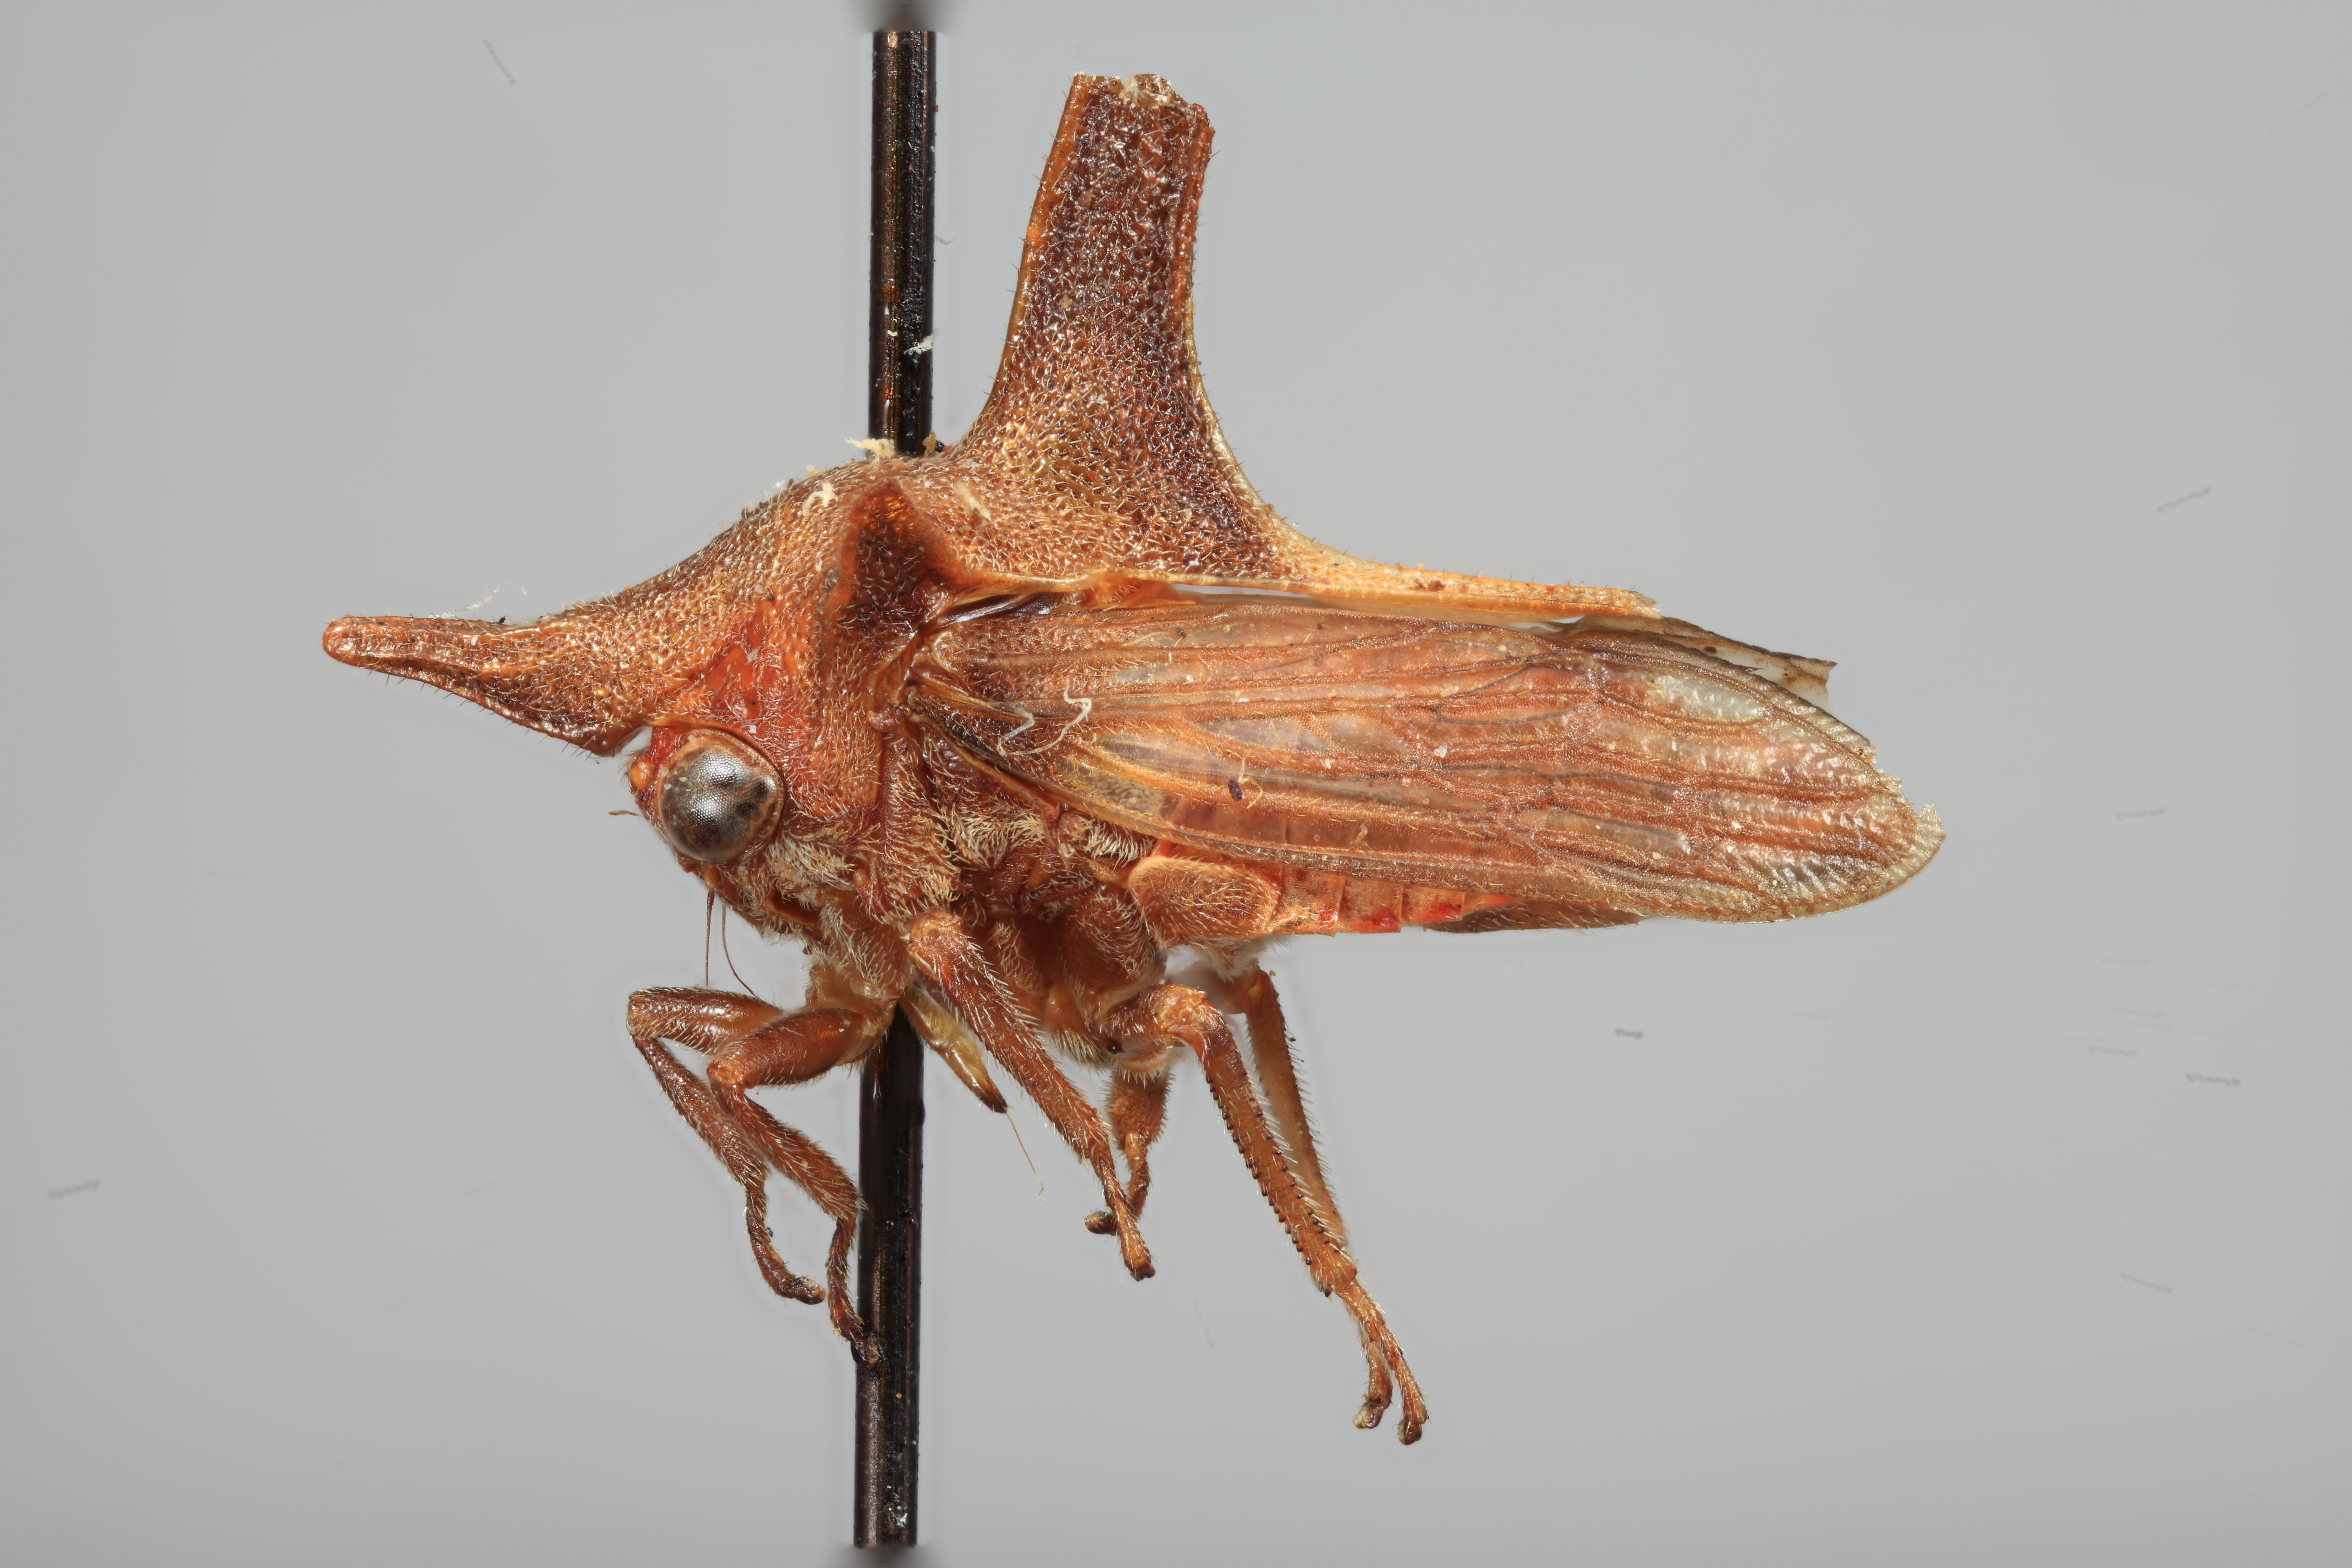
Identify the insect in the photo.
Nessorhinus gracilis
